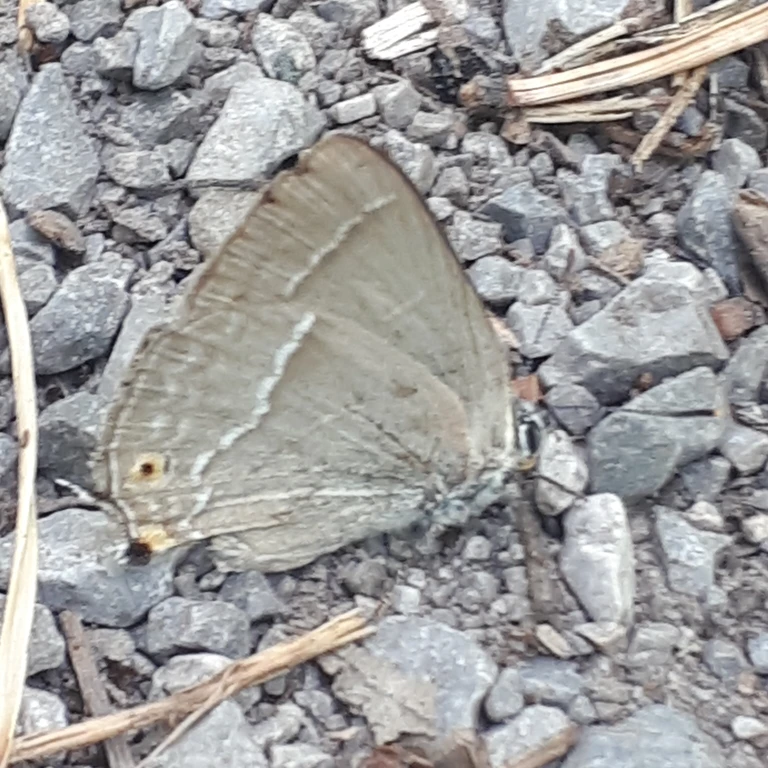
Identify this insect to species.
Favonius quercus (also Quercusia quercus)
